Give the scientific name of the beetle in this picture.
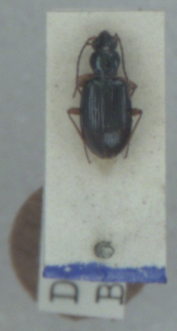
Bembidion monticola
